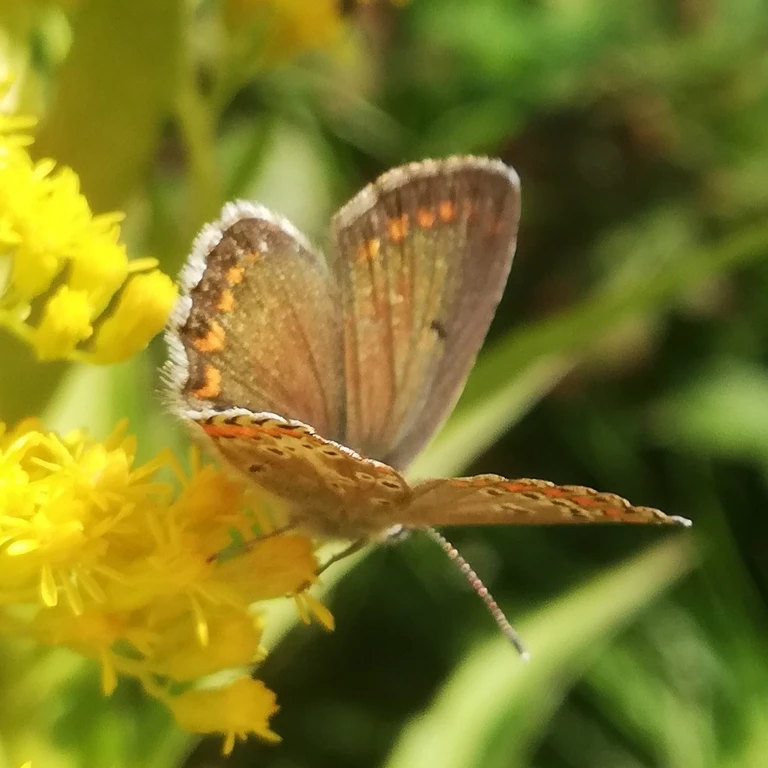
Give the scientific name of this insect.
Aricia agestis/artaxerxes
